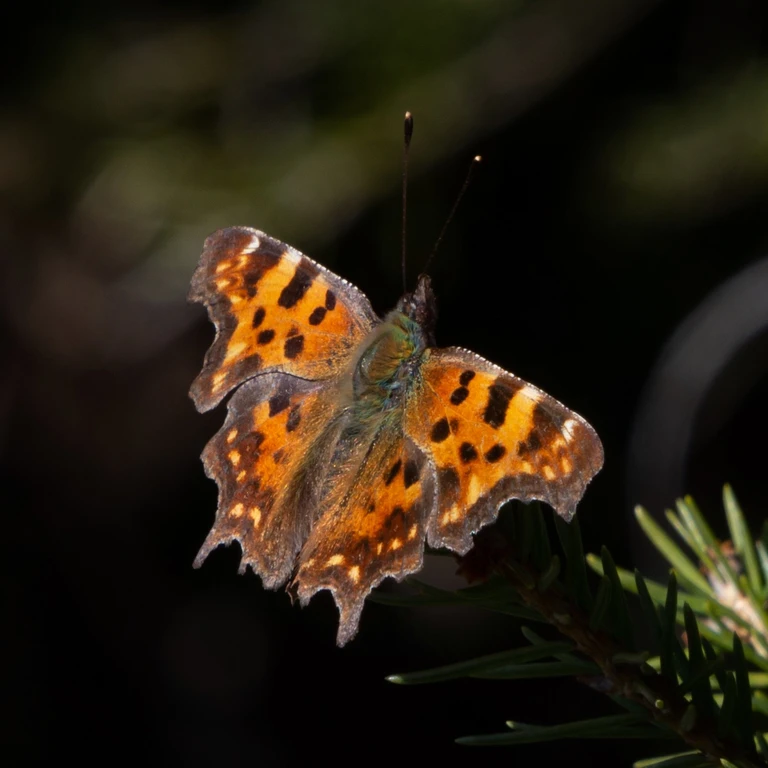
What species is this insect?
Polygonia c-album
